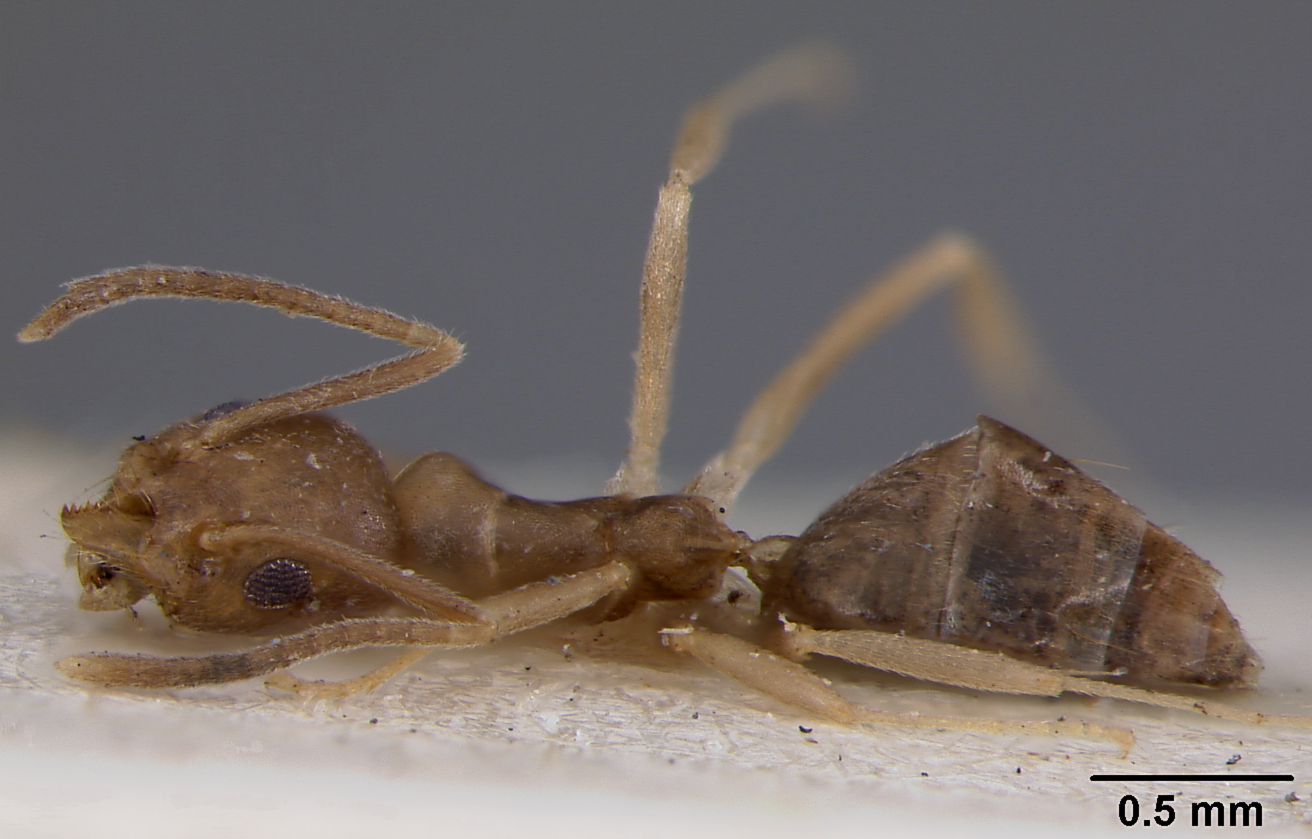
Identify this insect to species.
Technomyrmex schimmeri
